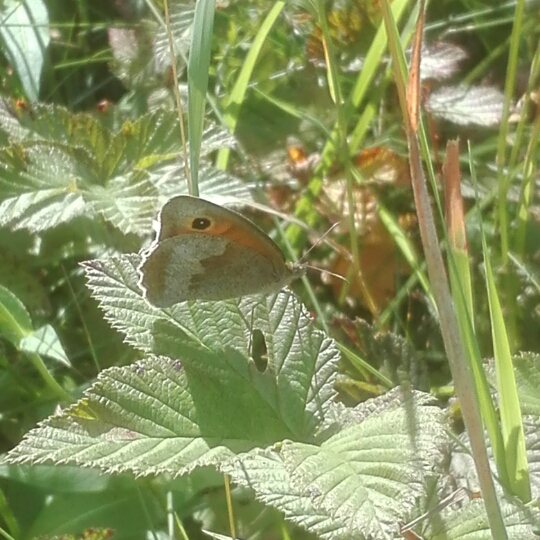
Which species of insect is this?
Maniola jurtina
